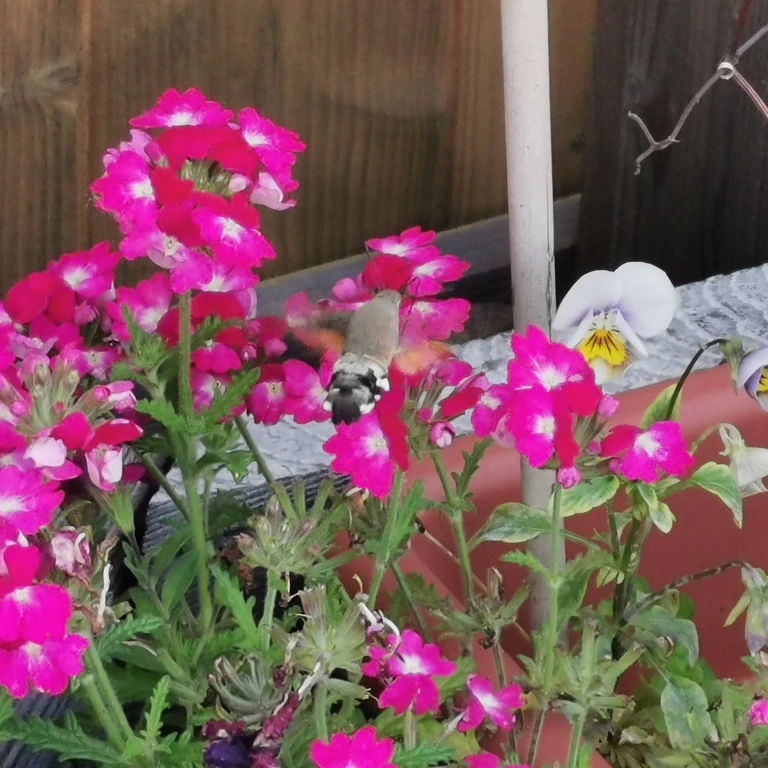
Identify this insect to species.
Macroglossum stellatarum
